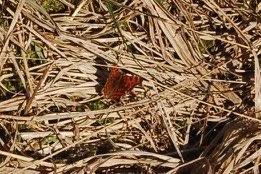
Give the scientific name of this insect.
Polygonia c-album
